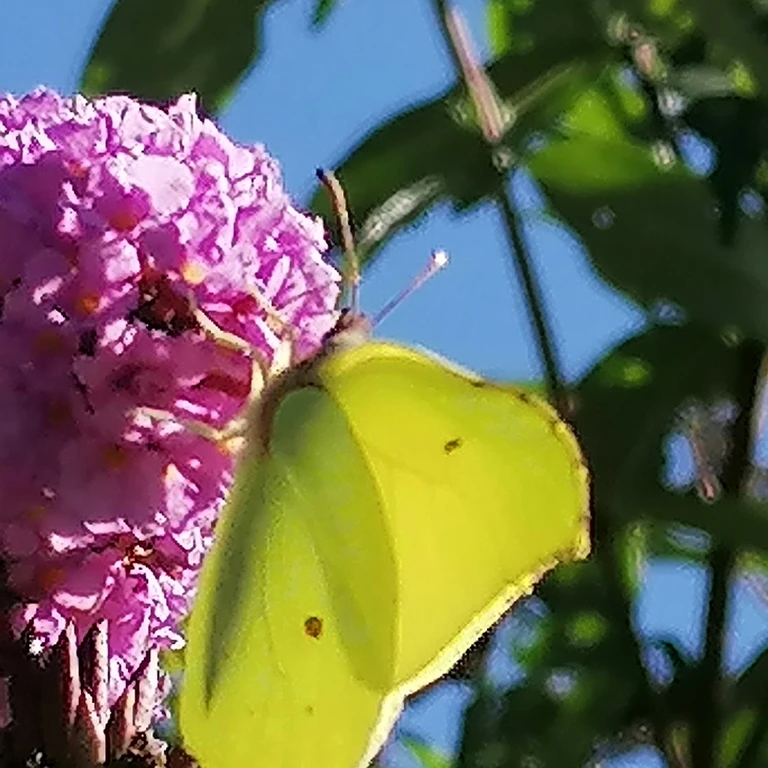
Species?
Gonepteryx rhamni
